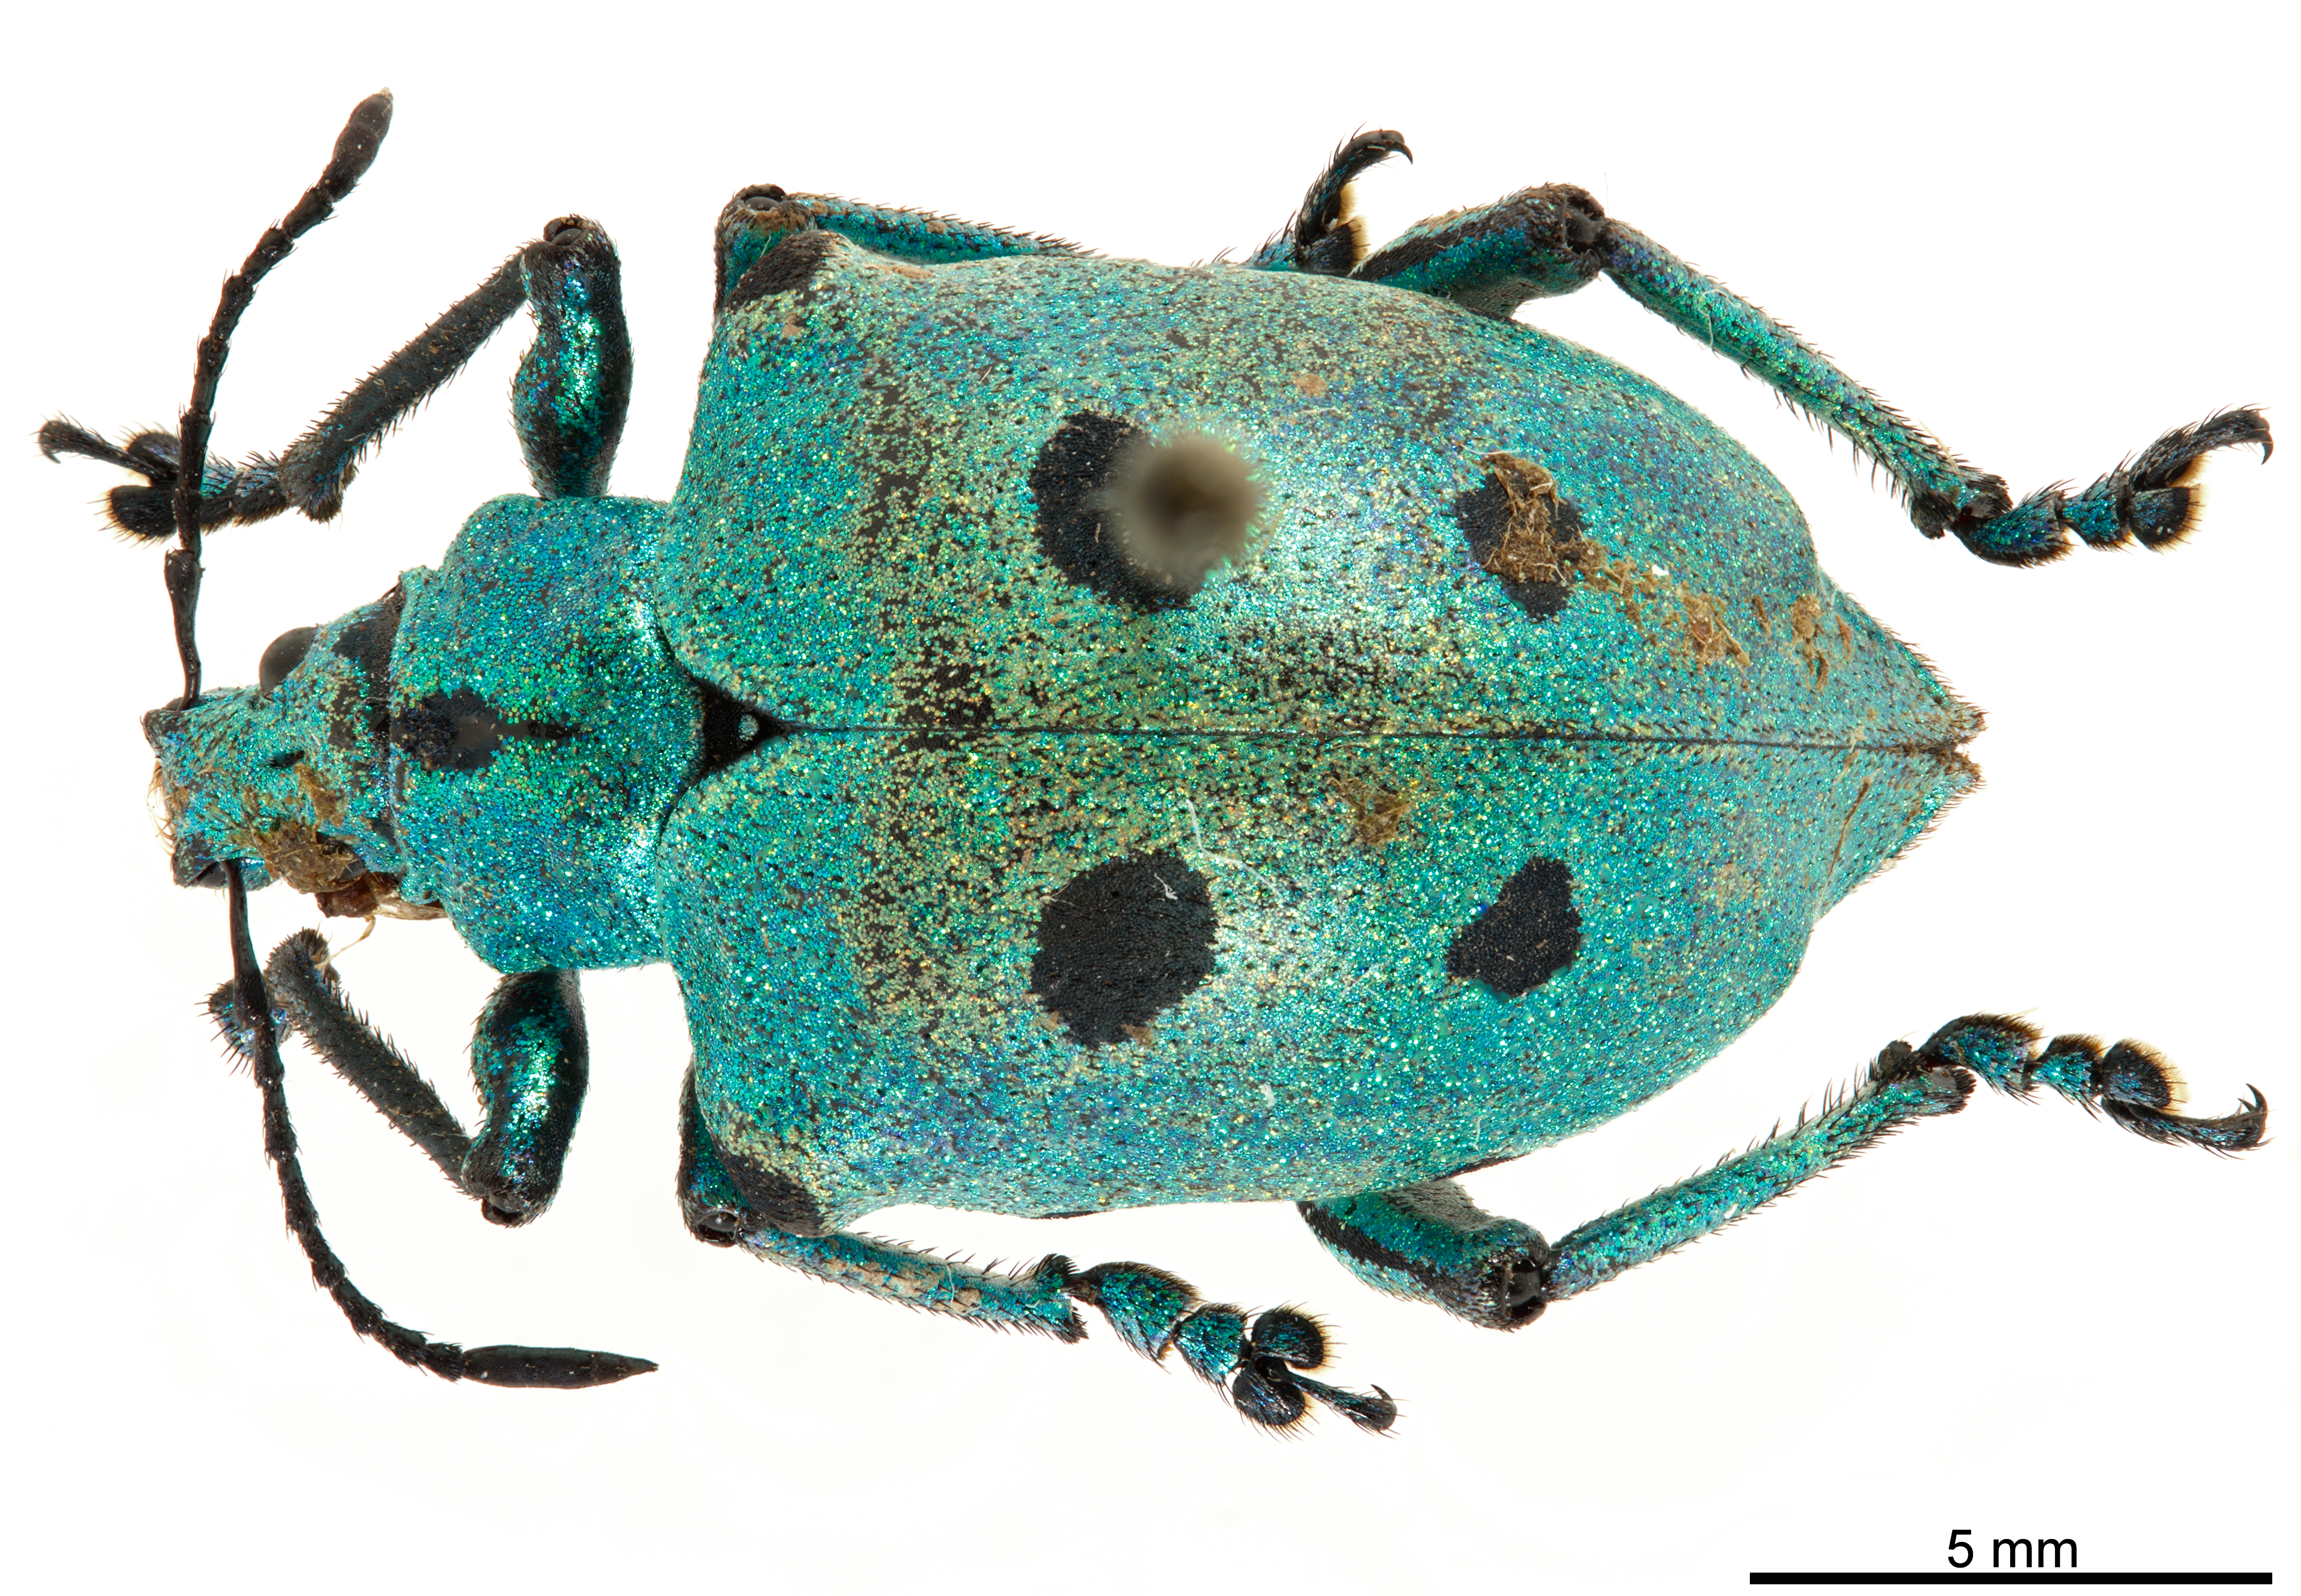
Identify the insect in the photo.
Polyteles stevenii
